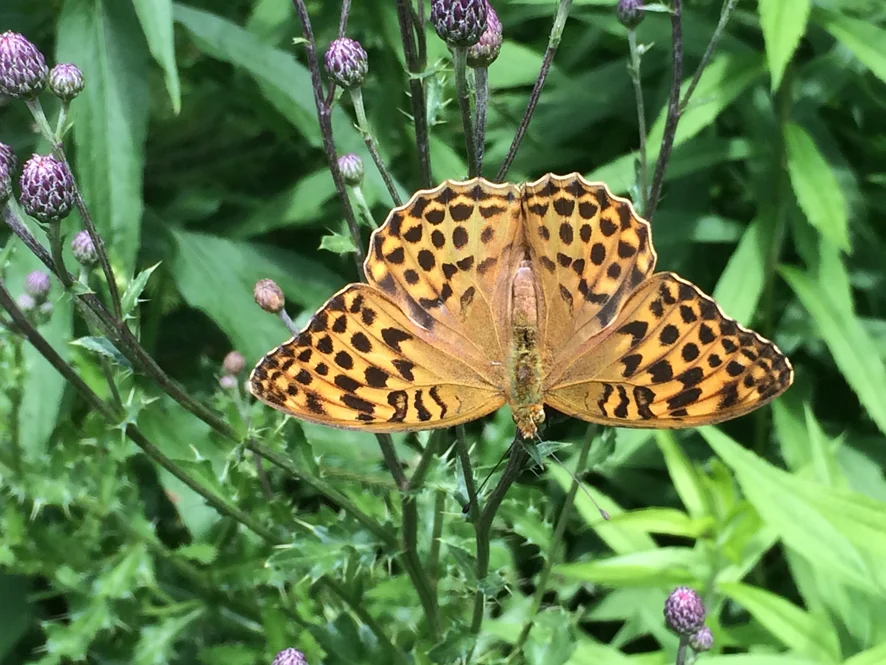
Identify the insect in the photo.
Argynnis paphia
